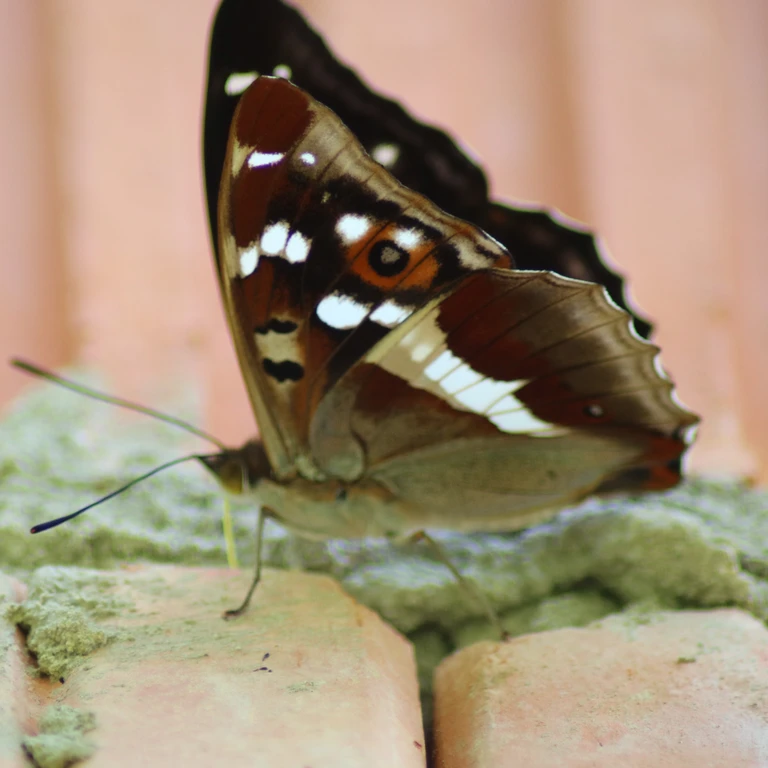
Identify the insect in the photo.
Apatura iris
